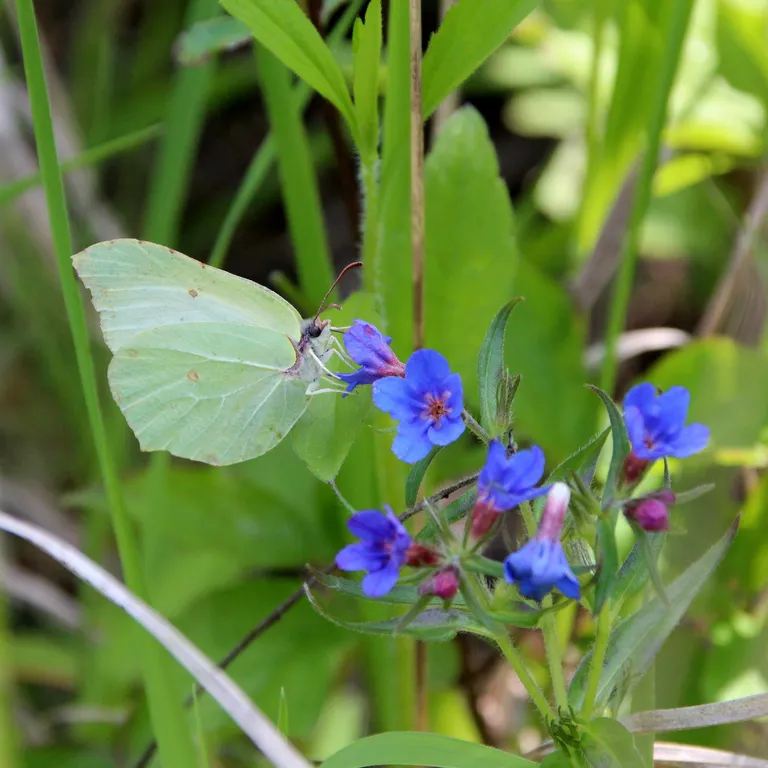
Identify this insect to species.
Gonepteryx rhamni
